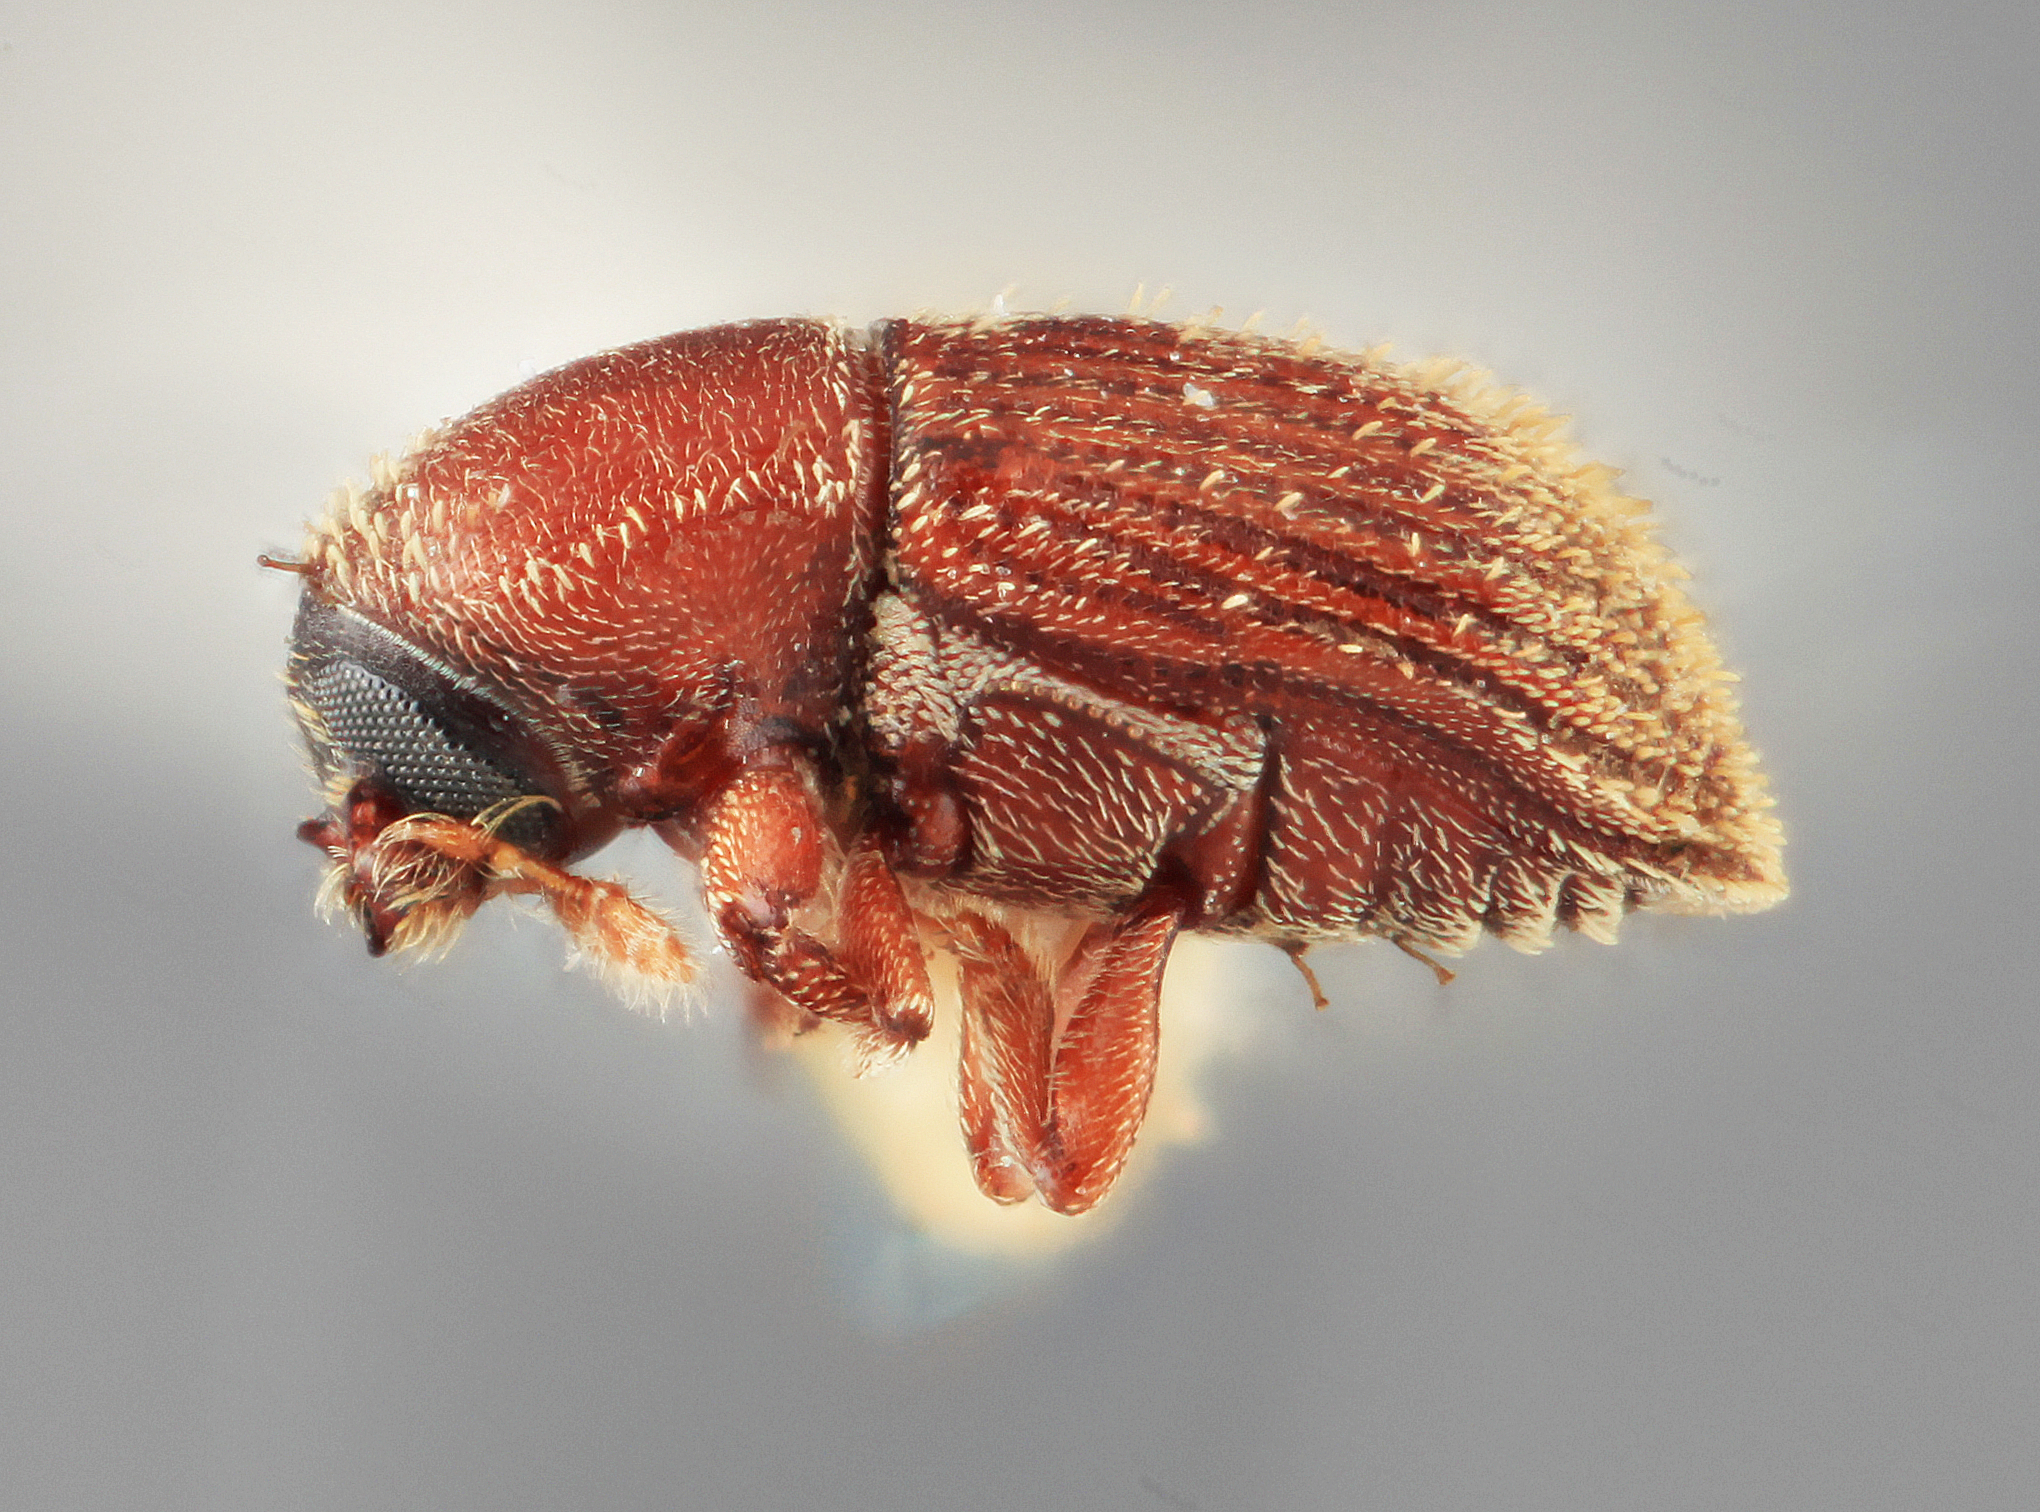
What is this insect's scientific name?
Cnesinus denotatus
